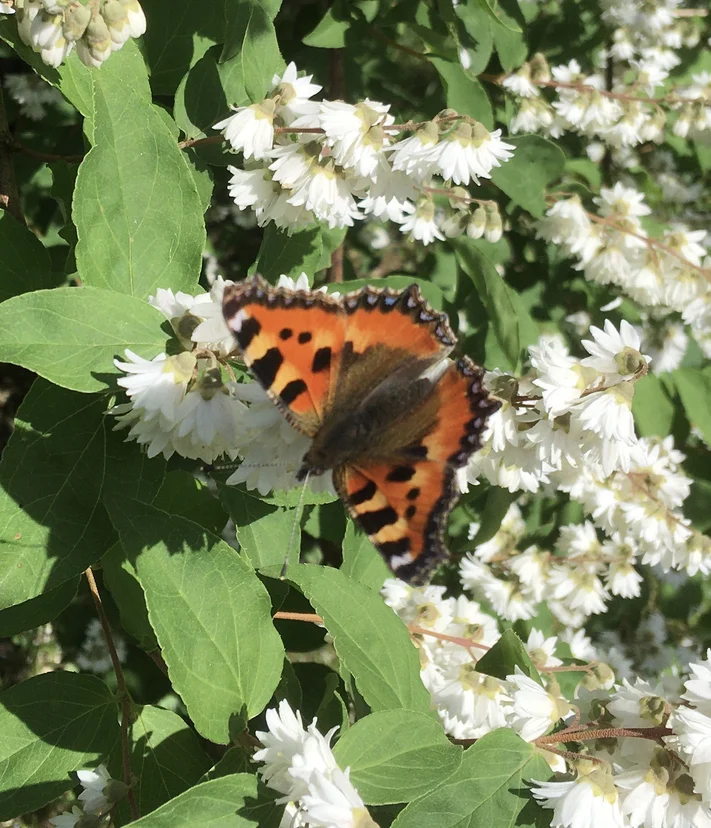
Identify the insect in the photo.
Aglais urticae
